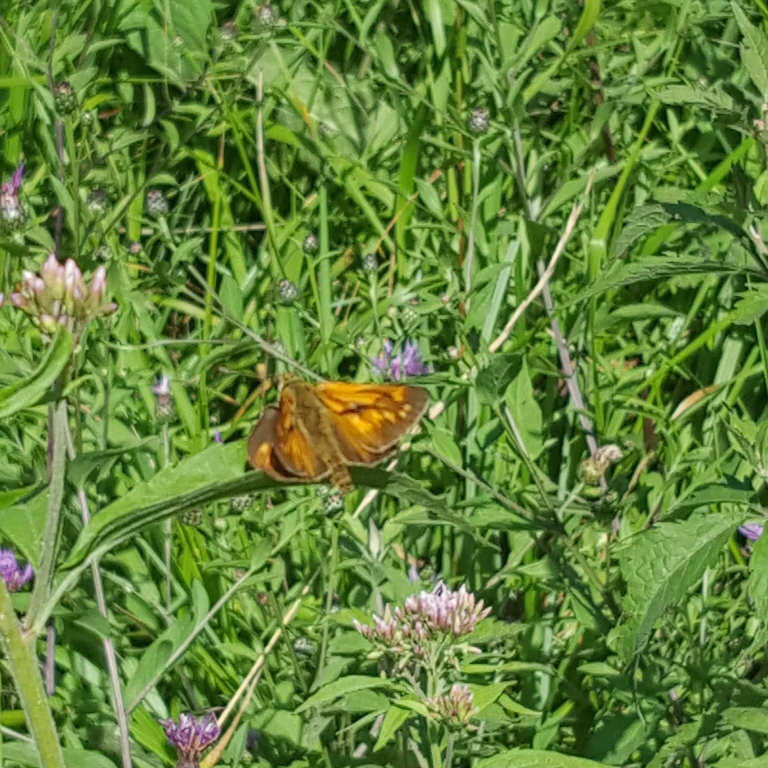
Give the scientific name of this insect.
Ochlodes sylvanus (also Ochlodes venata)
